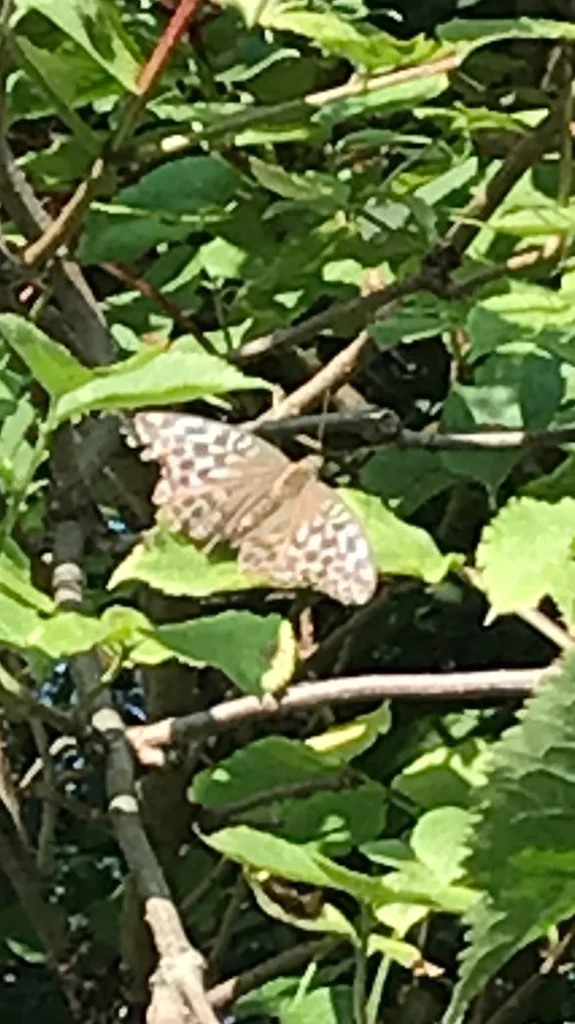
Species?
Argynnis paphia
